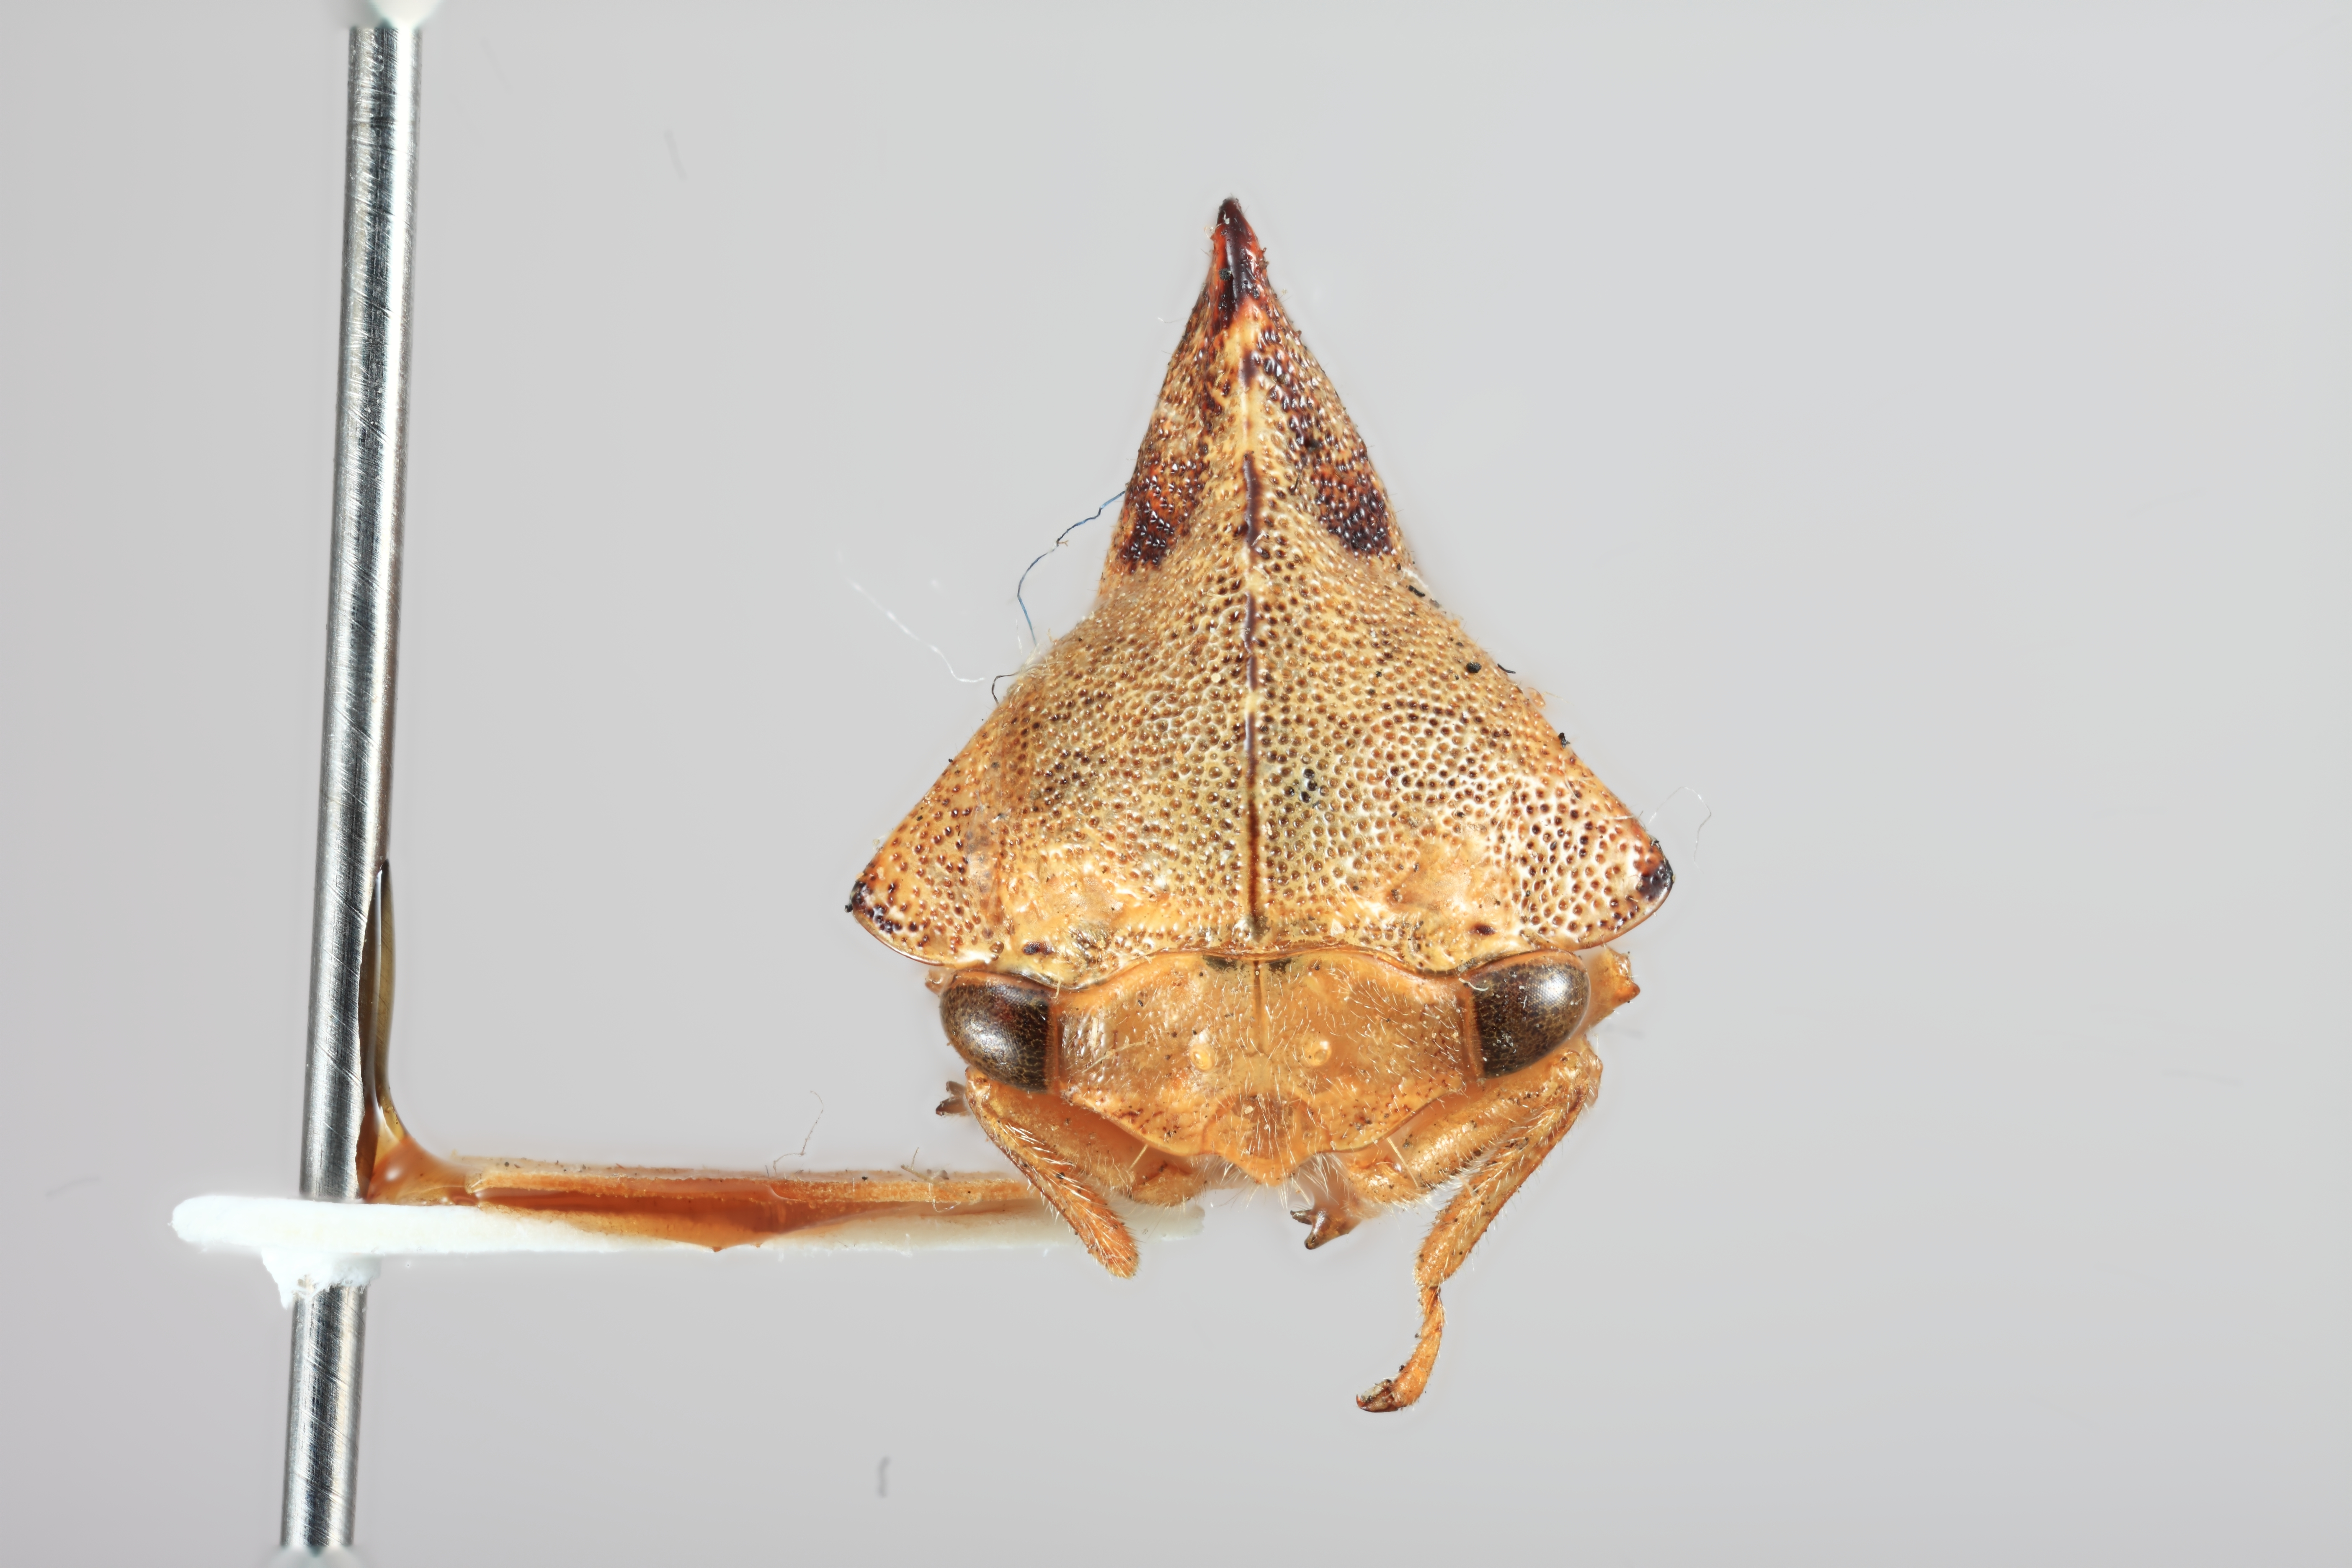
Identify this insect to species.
Telamona tiliae
